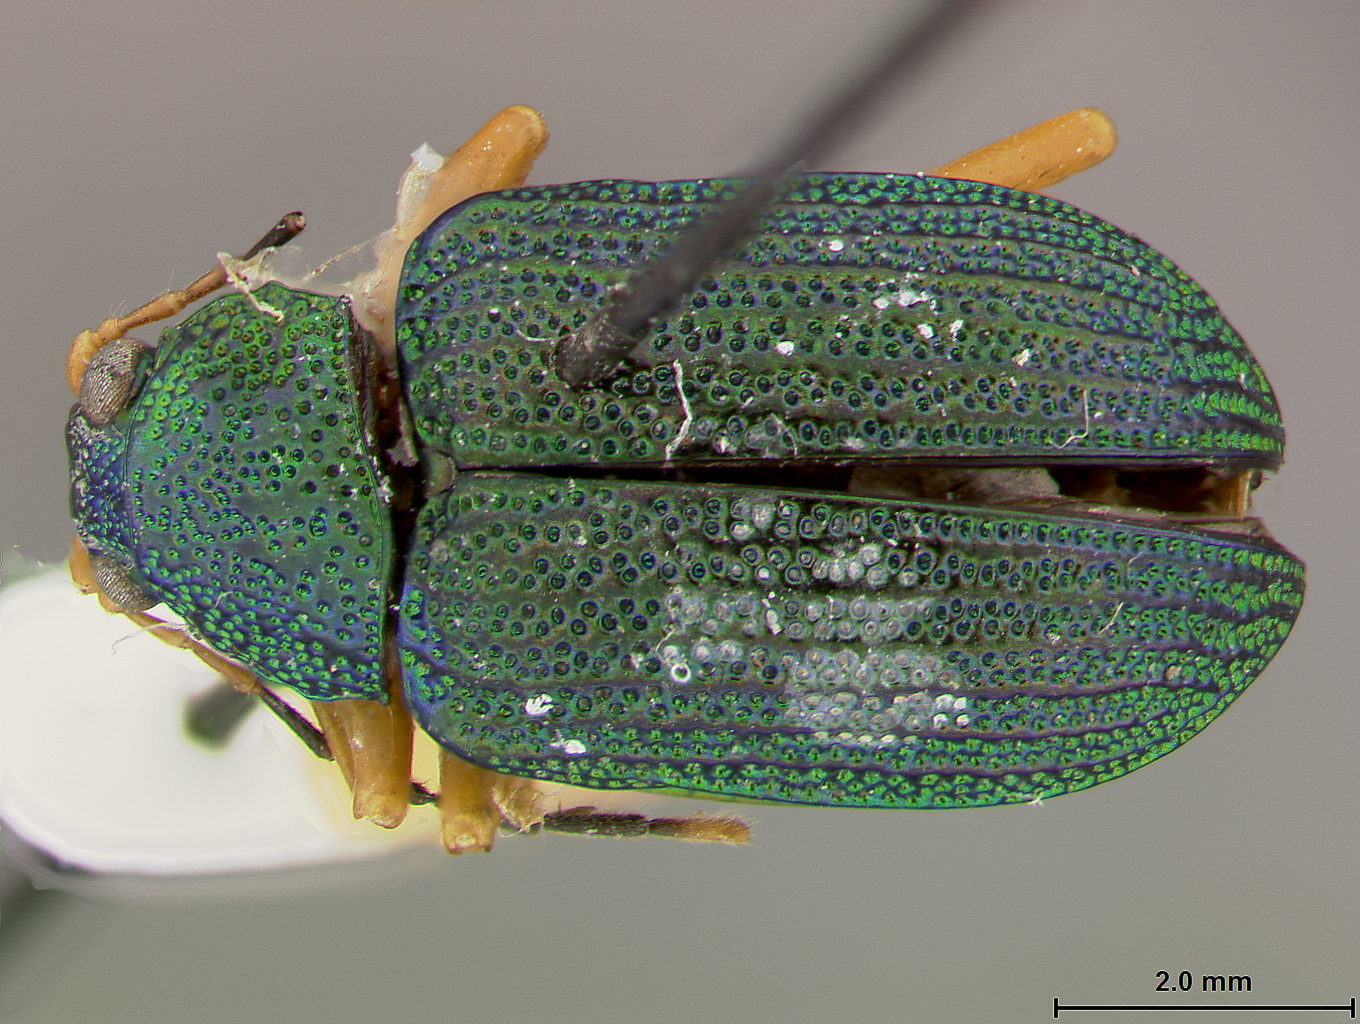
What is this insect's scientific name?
Colaspis daguensis
